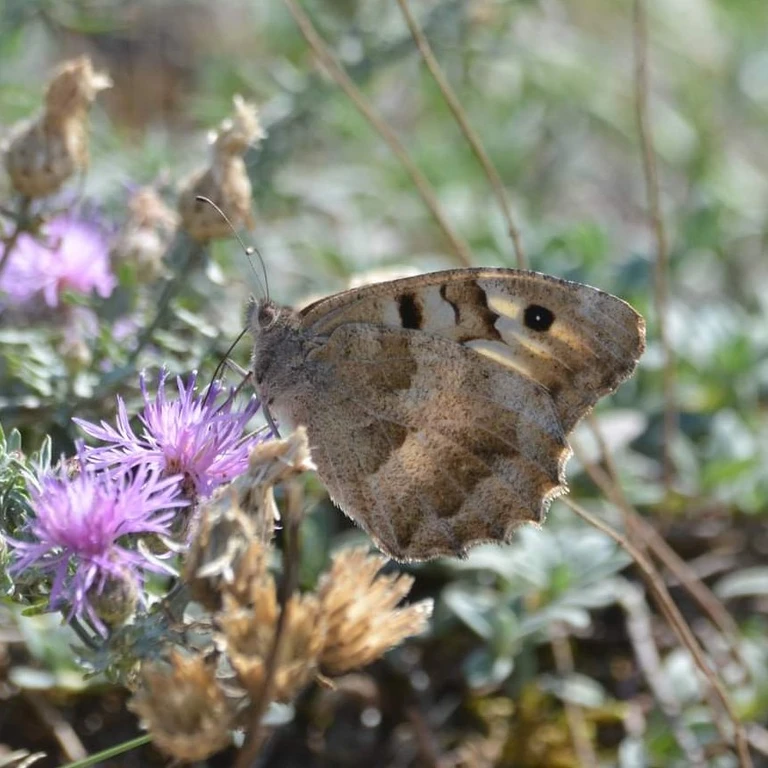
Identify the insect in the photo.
Chazara briseis (also Satyrus briseis)
